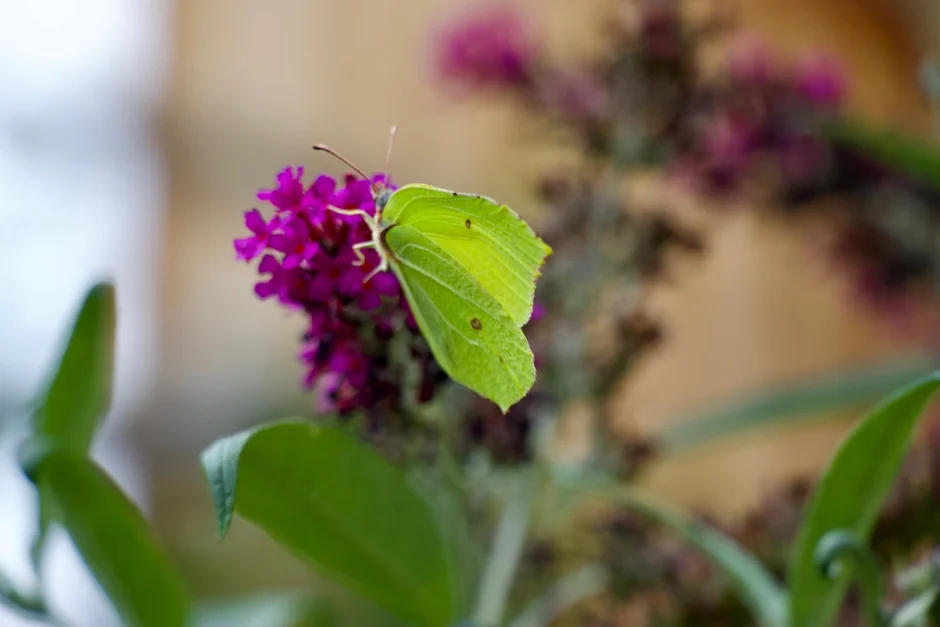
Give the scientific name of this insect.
Gonepteryx rhamni
